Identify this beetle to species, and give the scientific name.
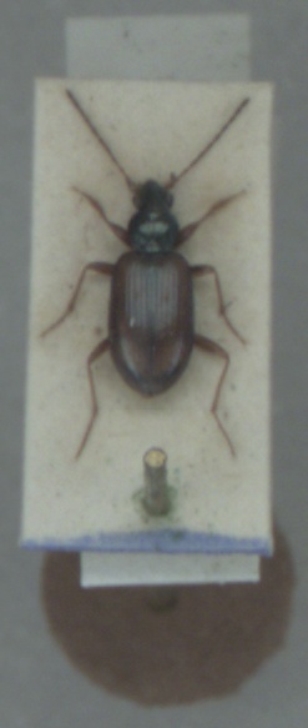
Bembidion testaceum
